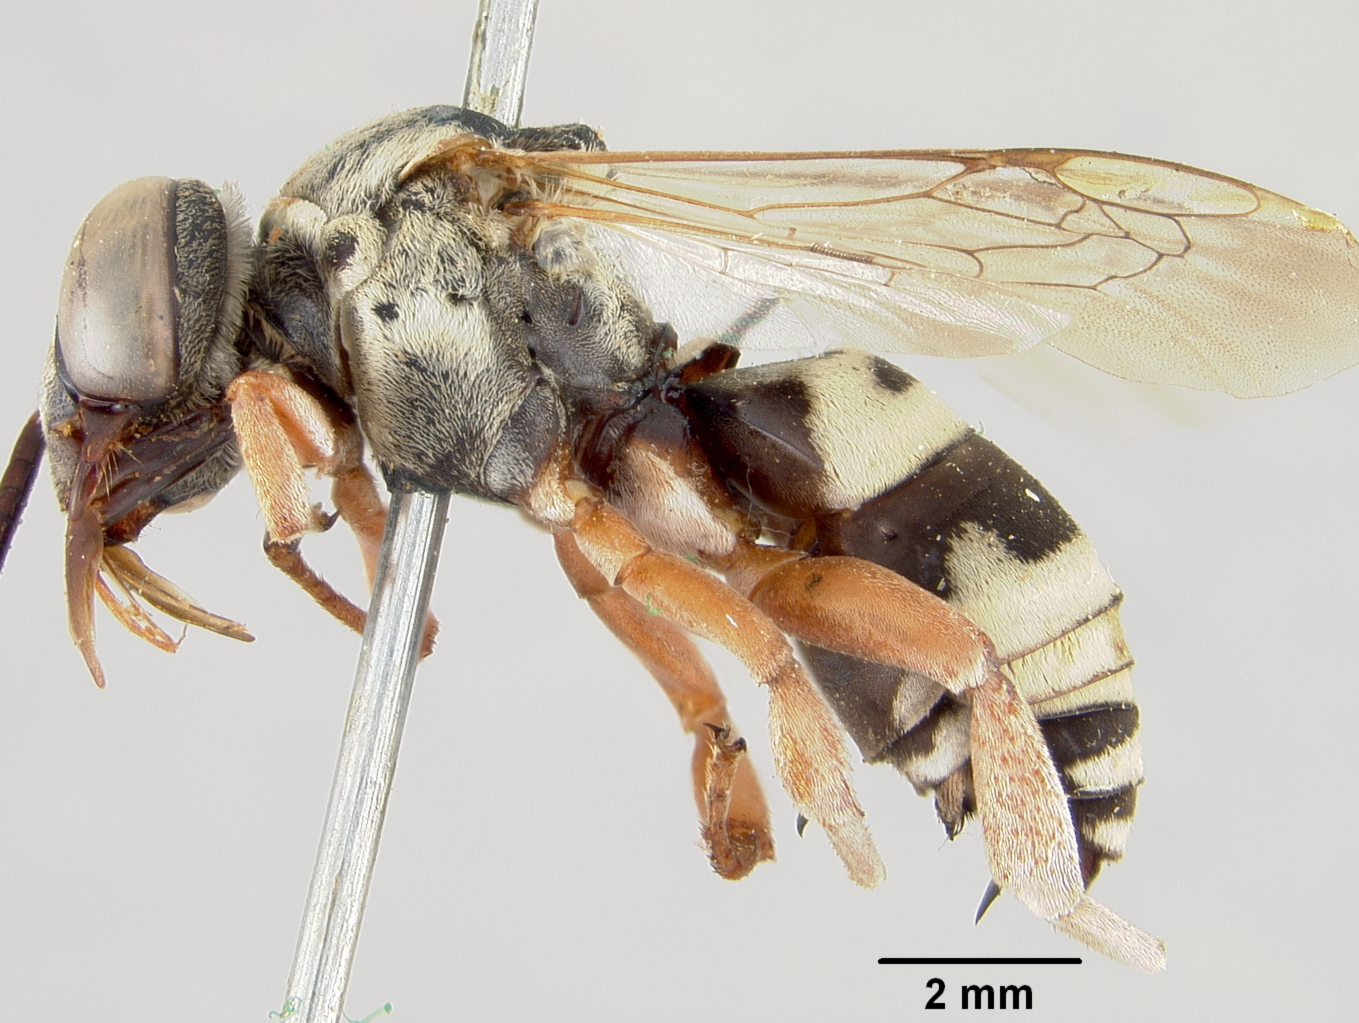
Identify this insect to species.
Triepeolus denverensis
